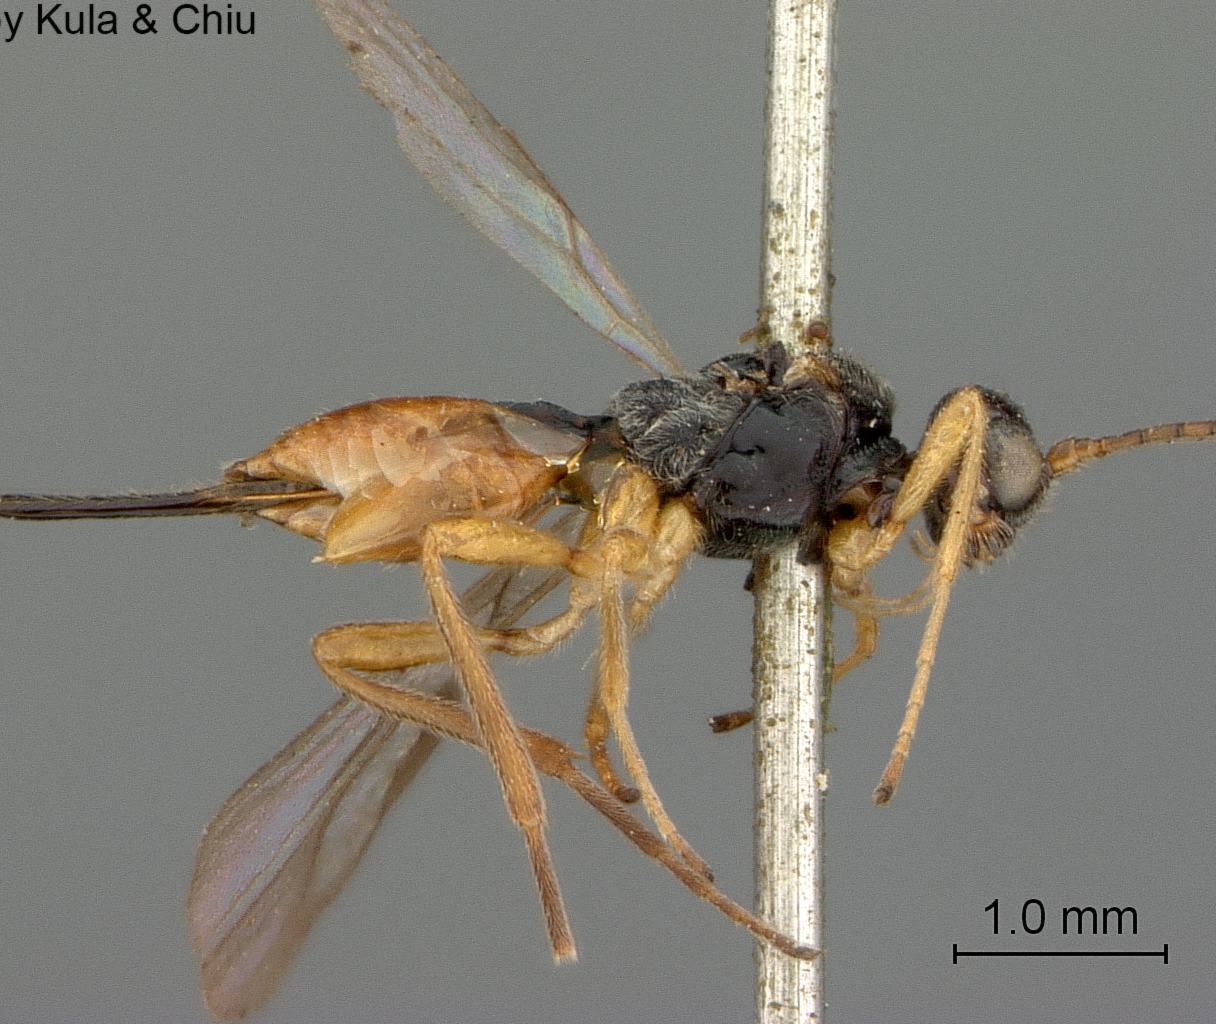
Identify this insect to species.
Dacnusa laeviceps
